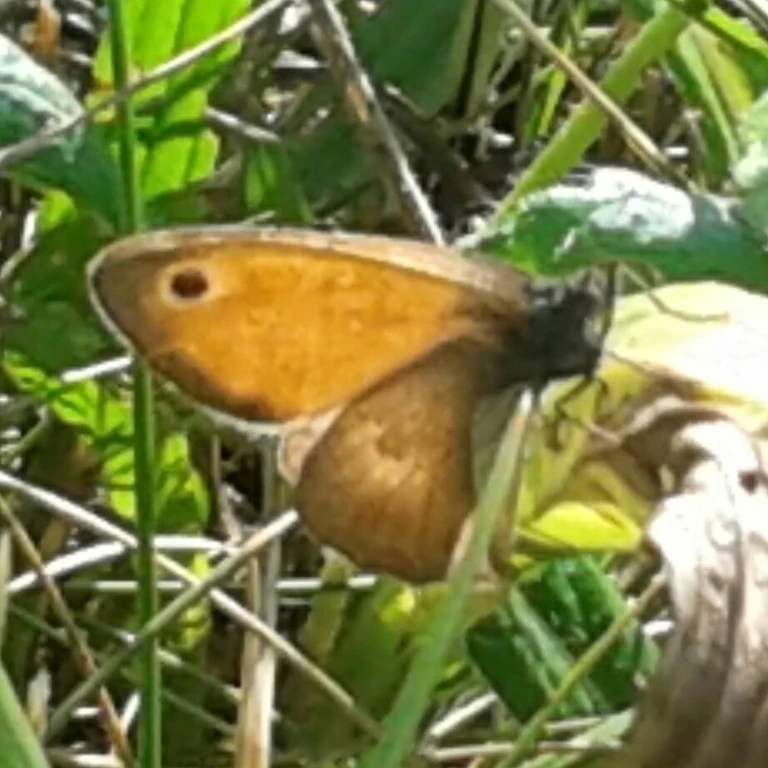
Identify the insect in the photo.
Coenonympha pamphilus
